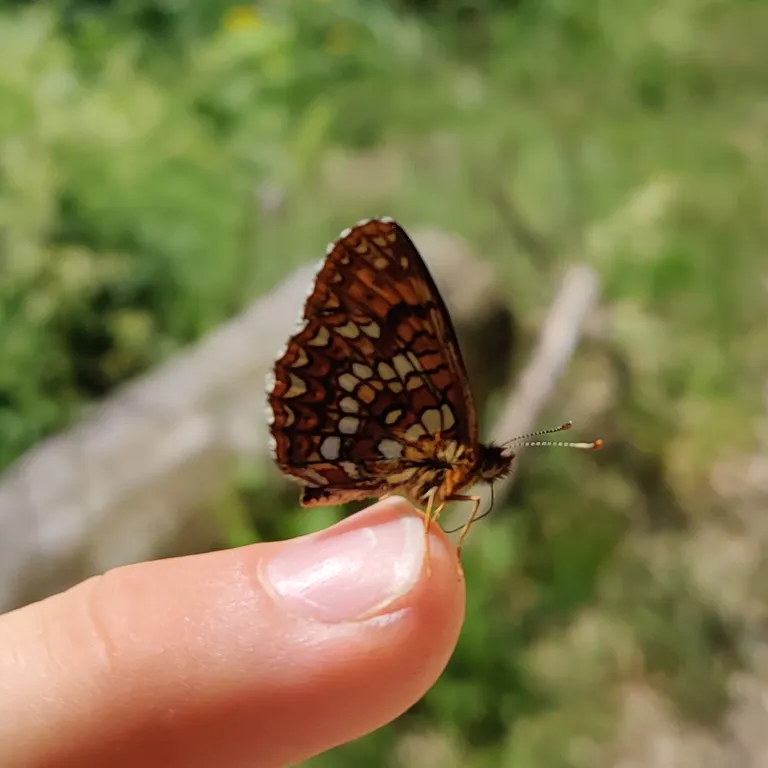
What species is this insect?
Melitaea diamina
